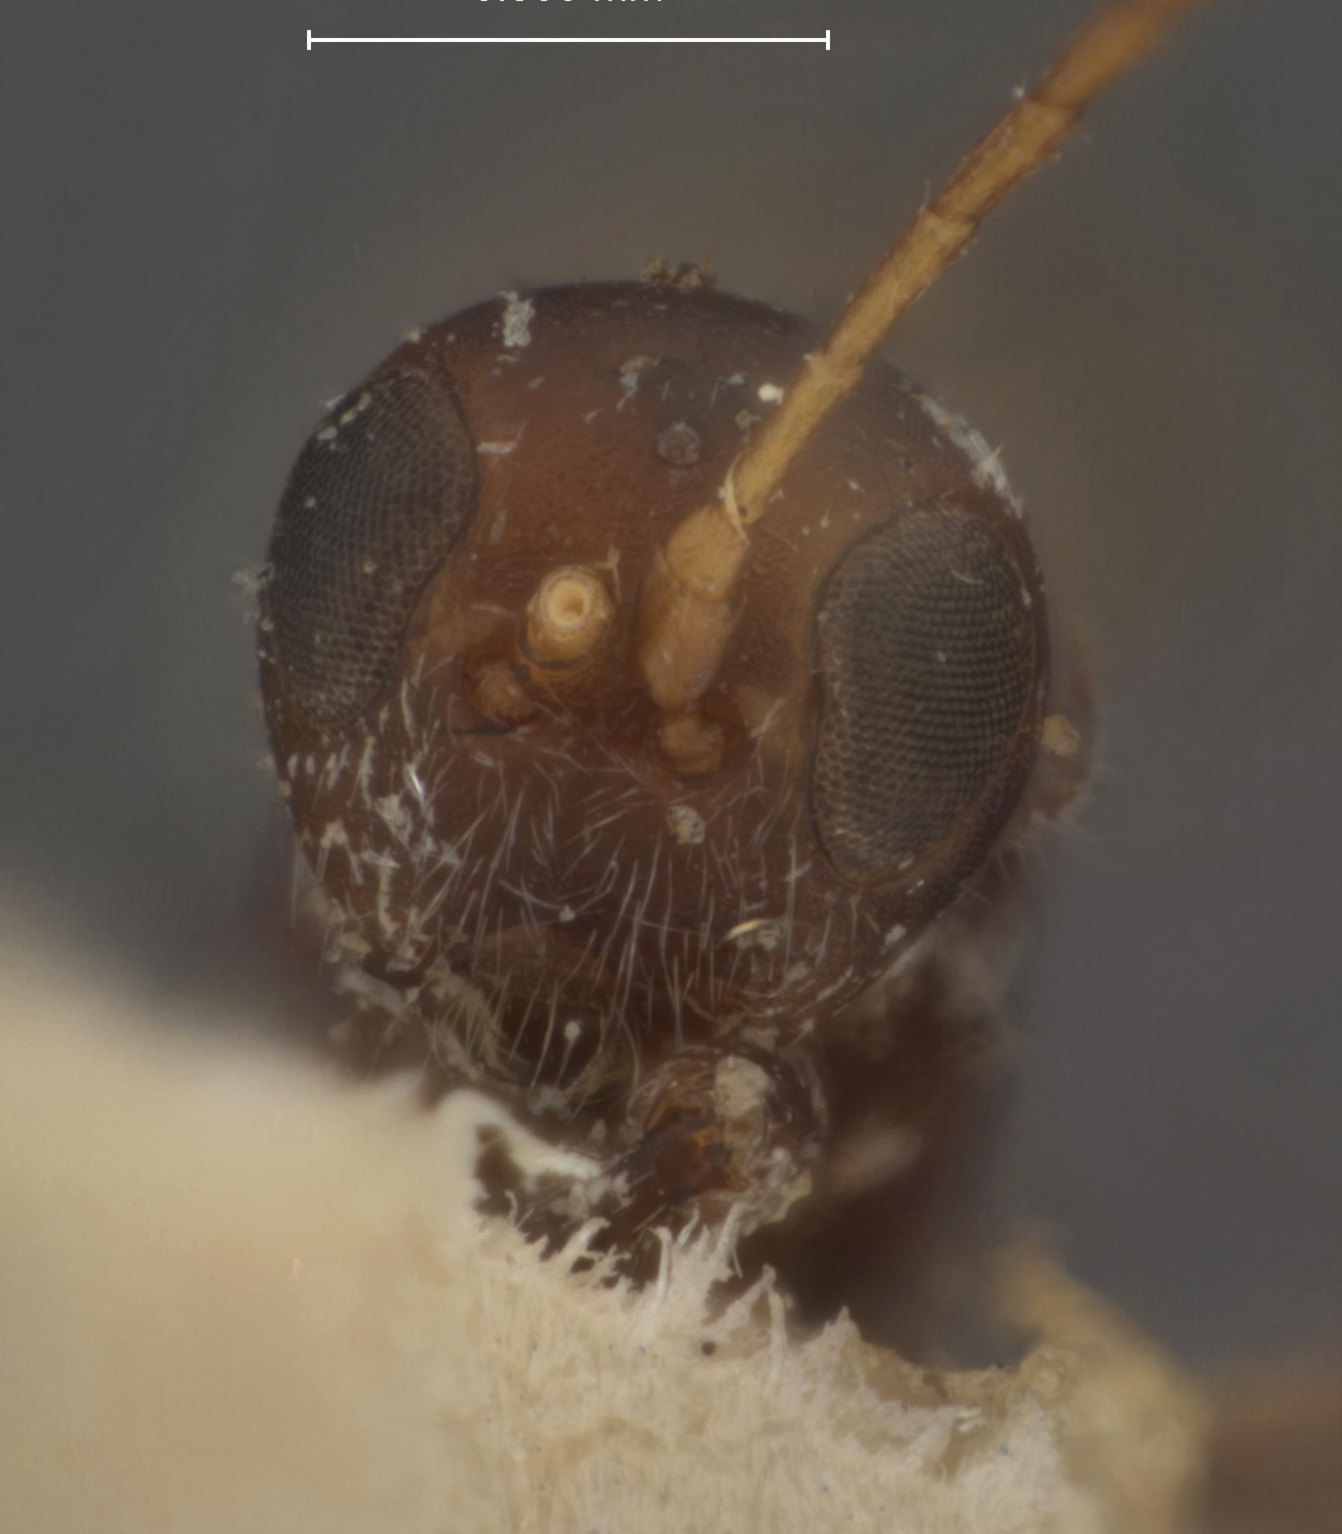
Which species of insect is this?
Platyspathius pictipennis
